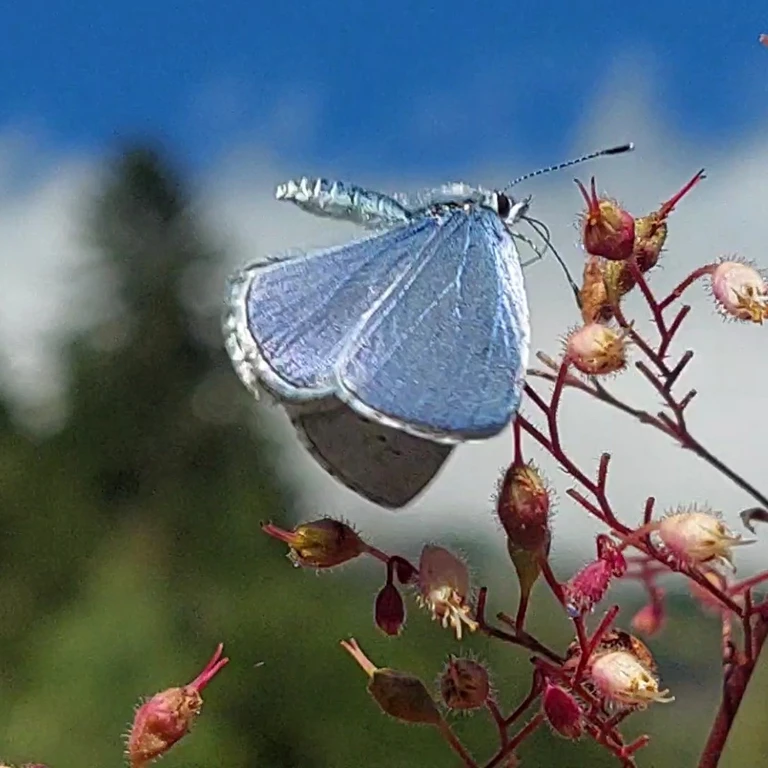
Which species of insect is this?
Celastrina argiolus
